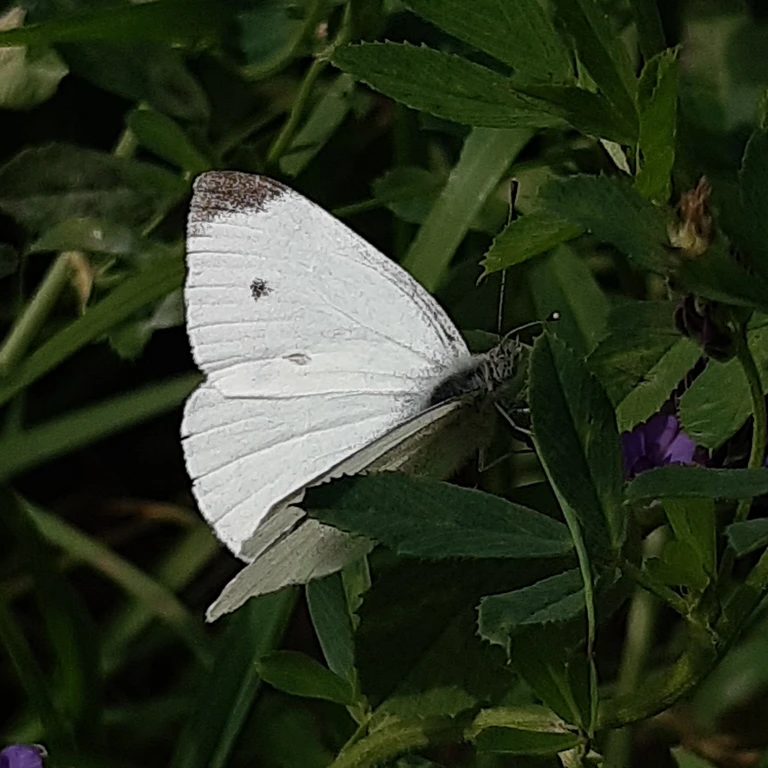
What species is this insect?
Pieris rapae
